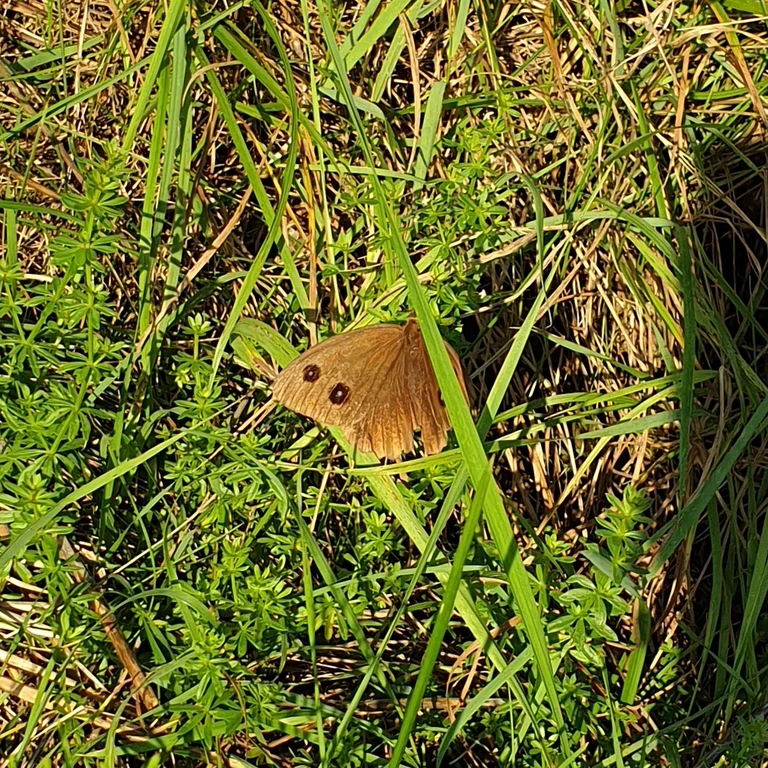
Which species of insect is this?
Minois dryas
